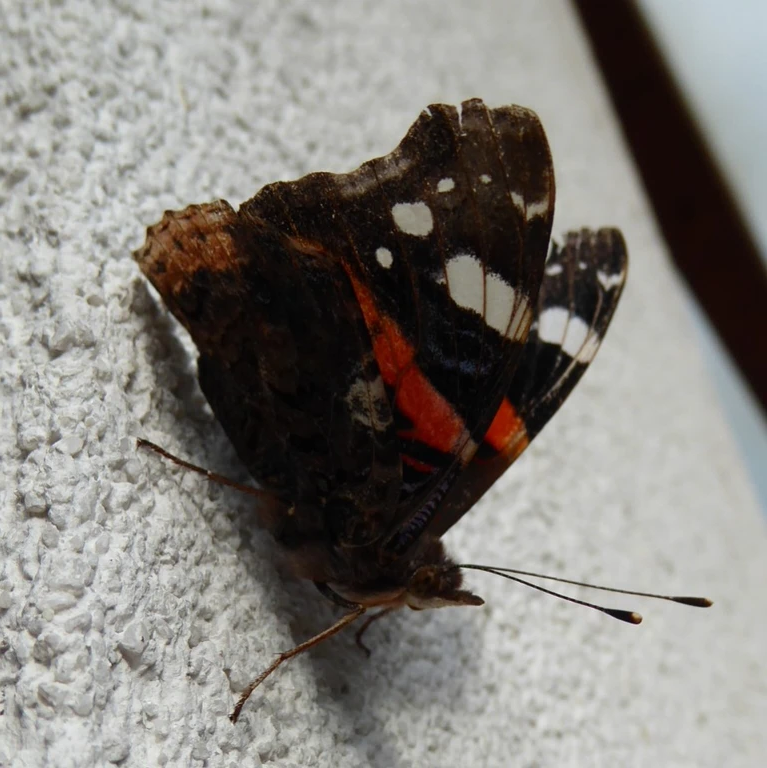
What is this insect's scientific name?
Vanessa atalanta
